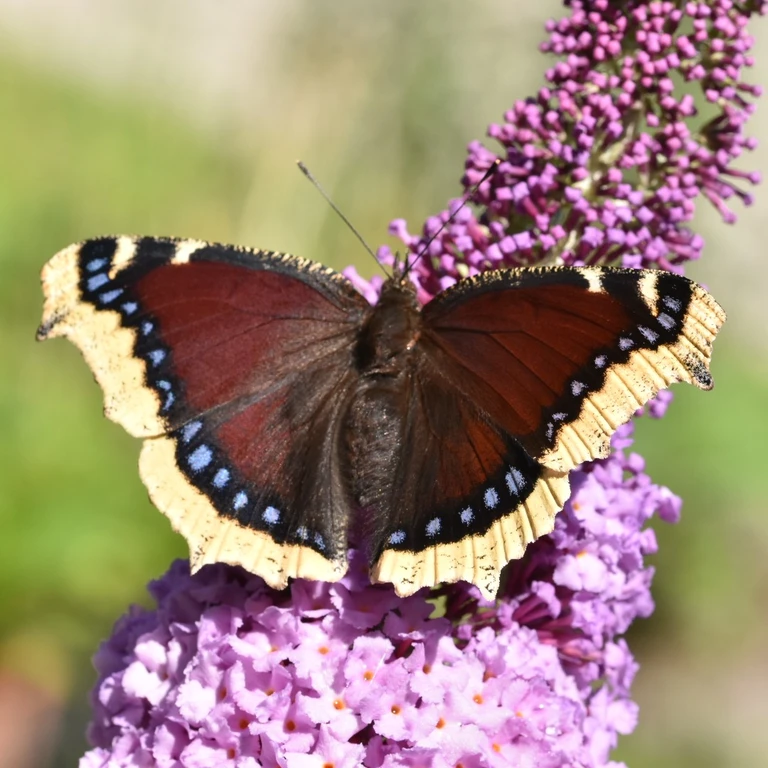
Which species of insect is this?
Nymphalis antiopa
